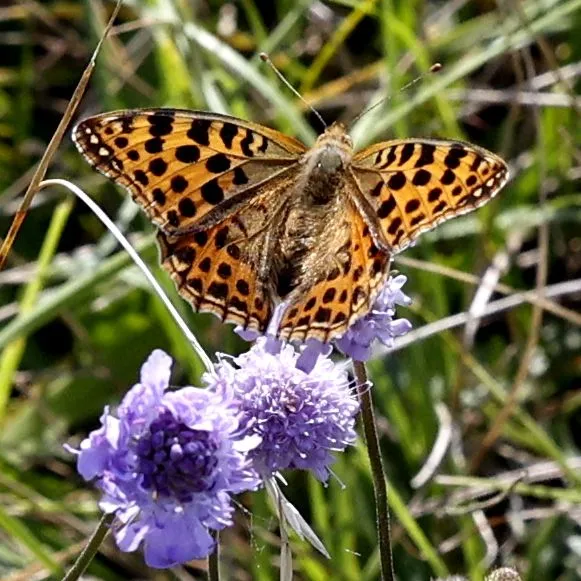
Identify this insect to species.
Issoria lathonia
